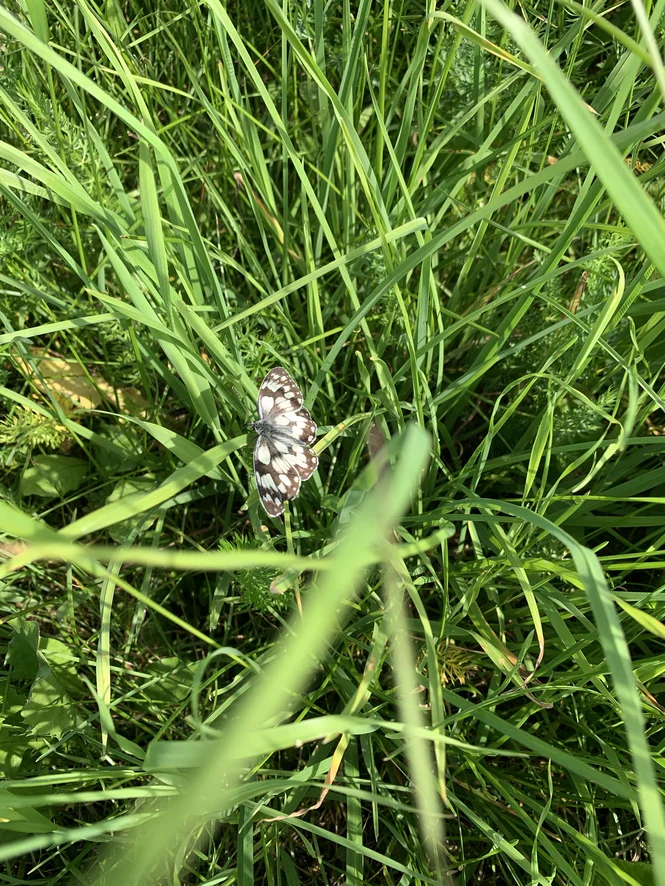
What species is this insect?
Melanargia galathea
